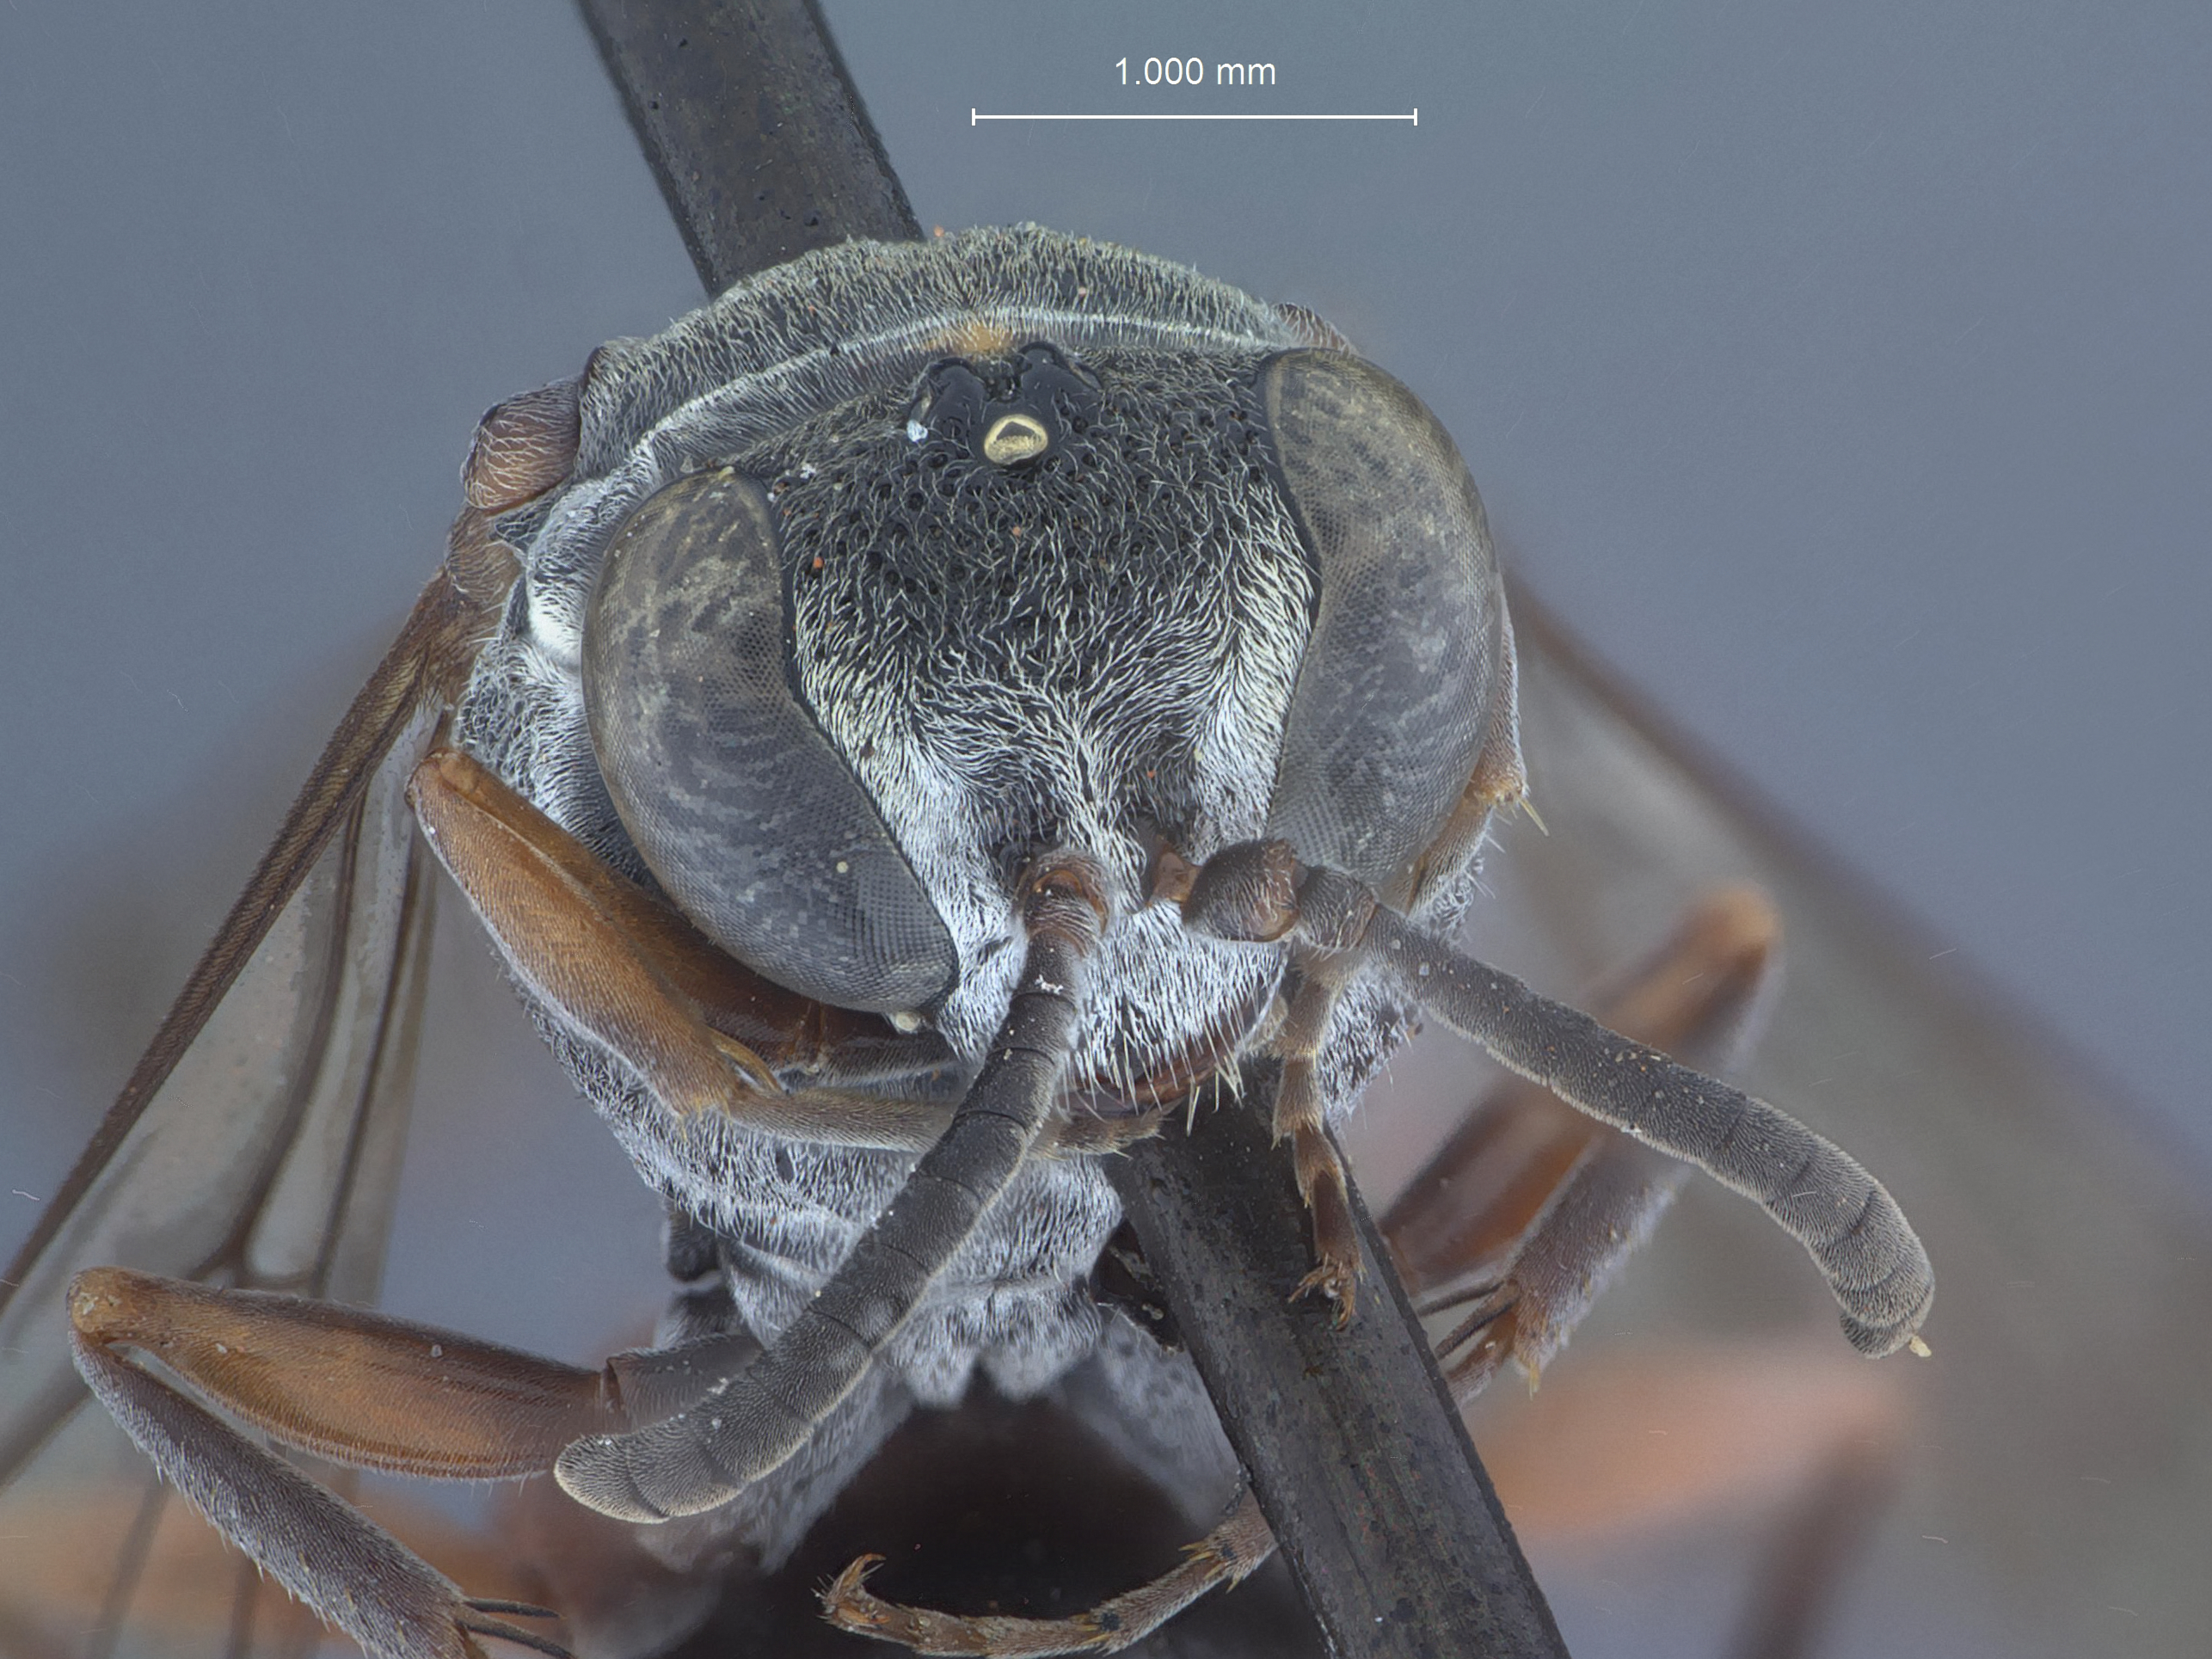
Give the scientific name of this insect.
Brachystegus hoplisivora
